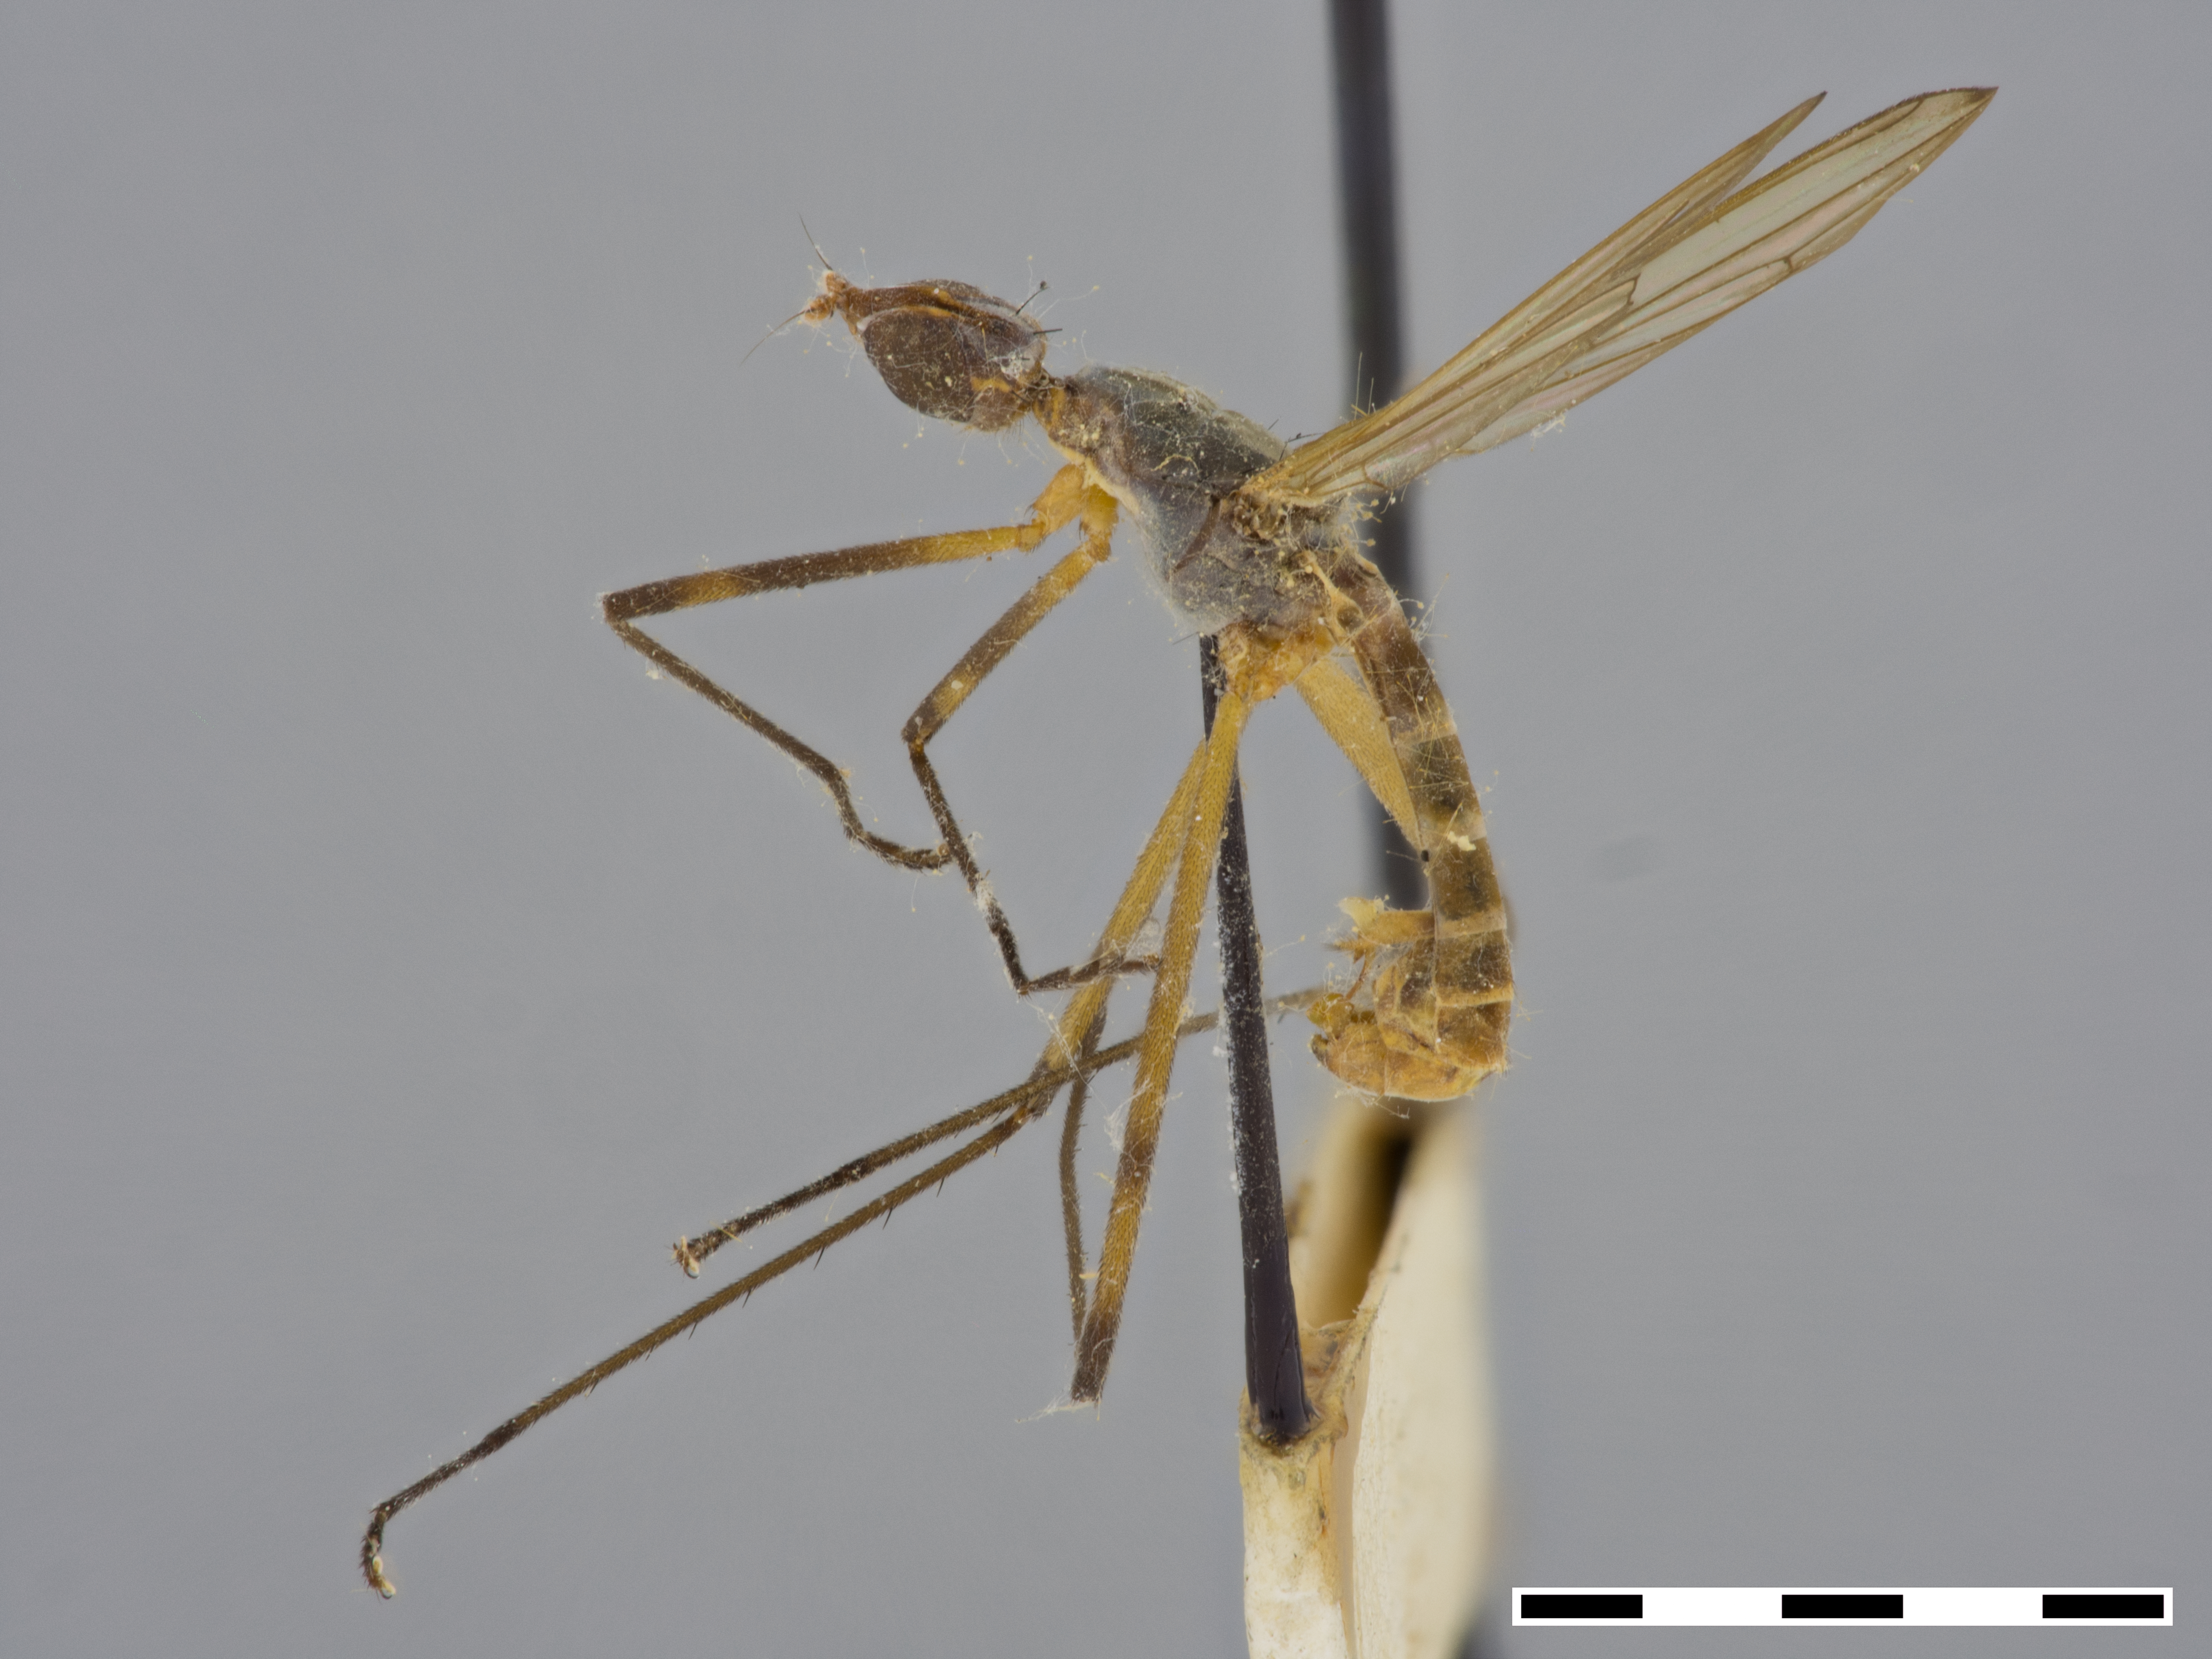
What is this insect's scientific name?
Micropeza biannulata
